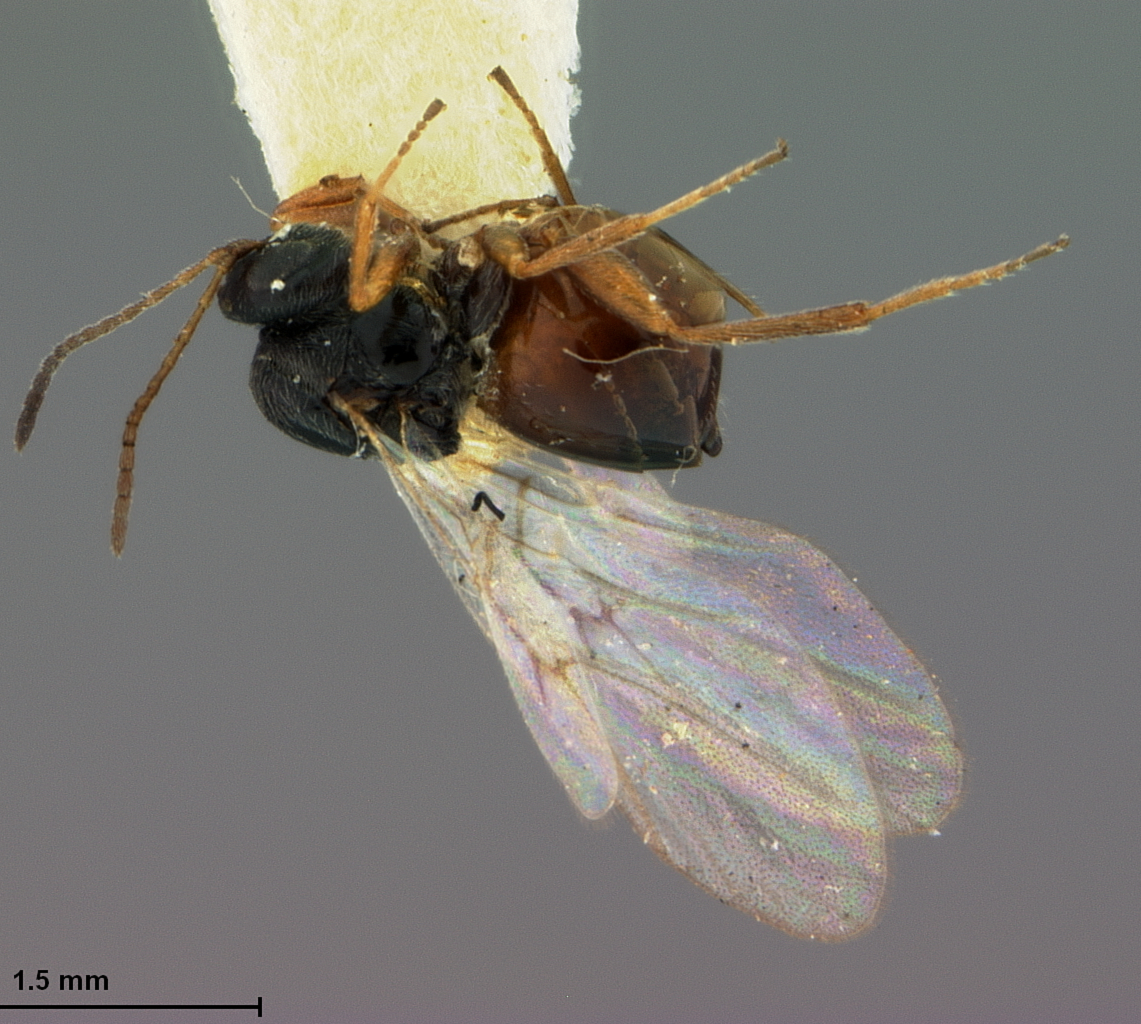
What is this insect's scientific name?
Diplolepis operta
